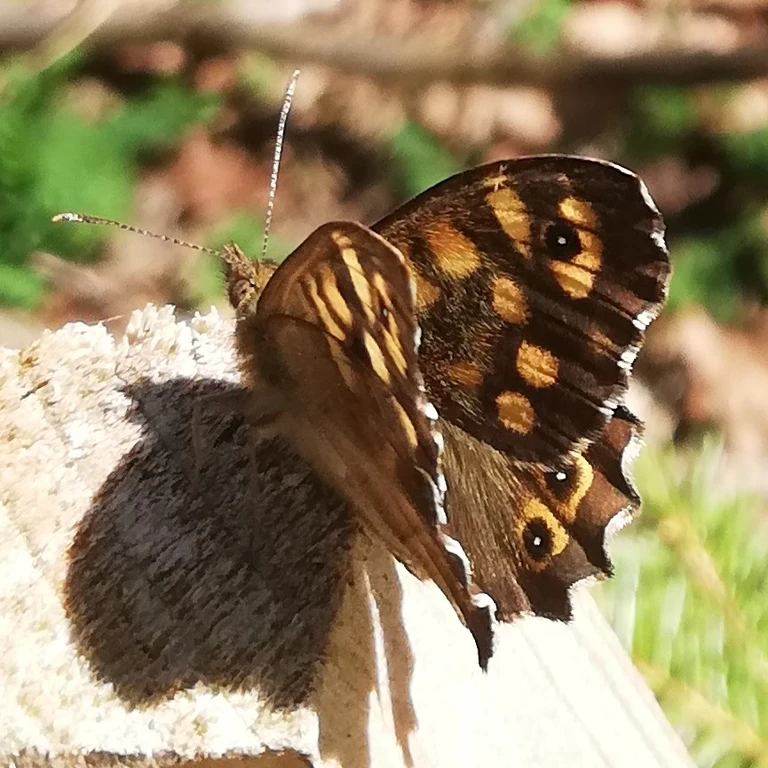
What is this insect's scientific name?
Pararge aegeria
